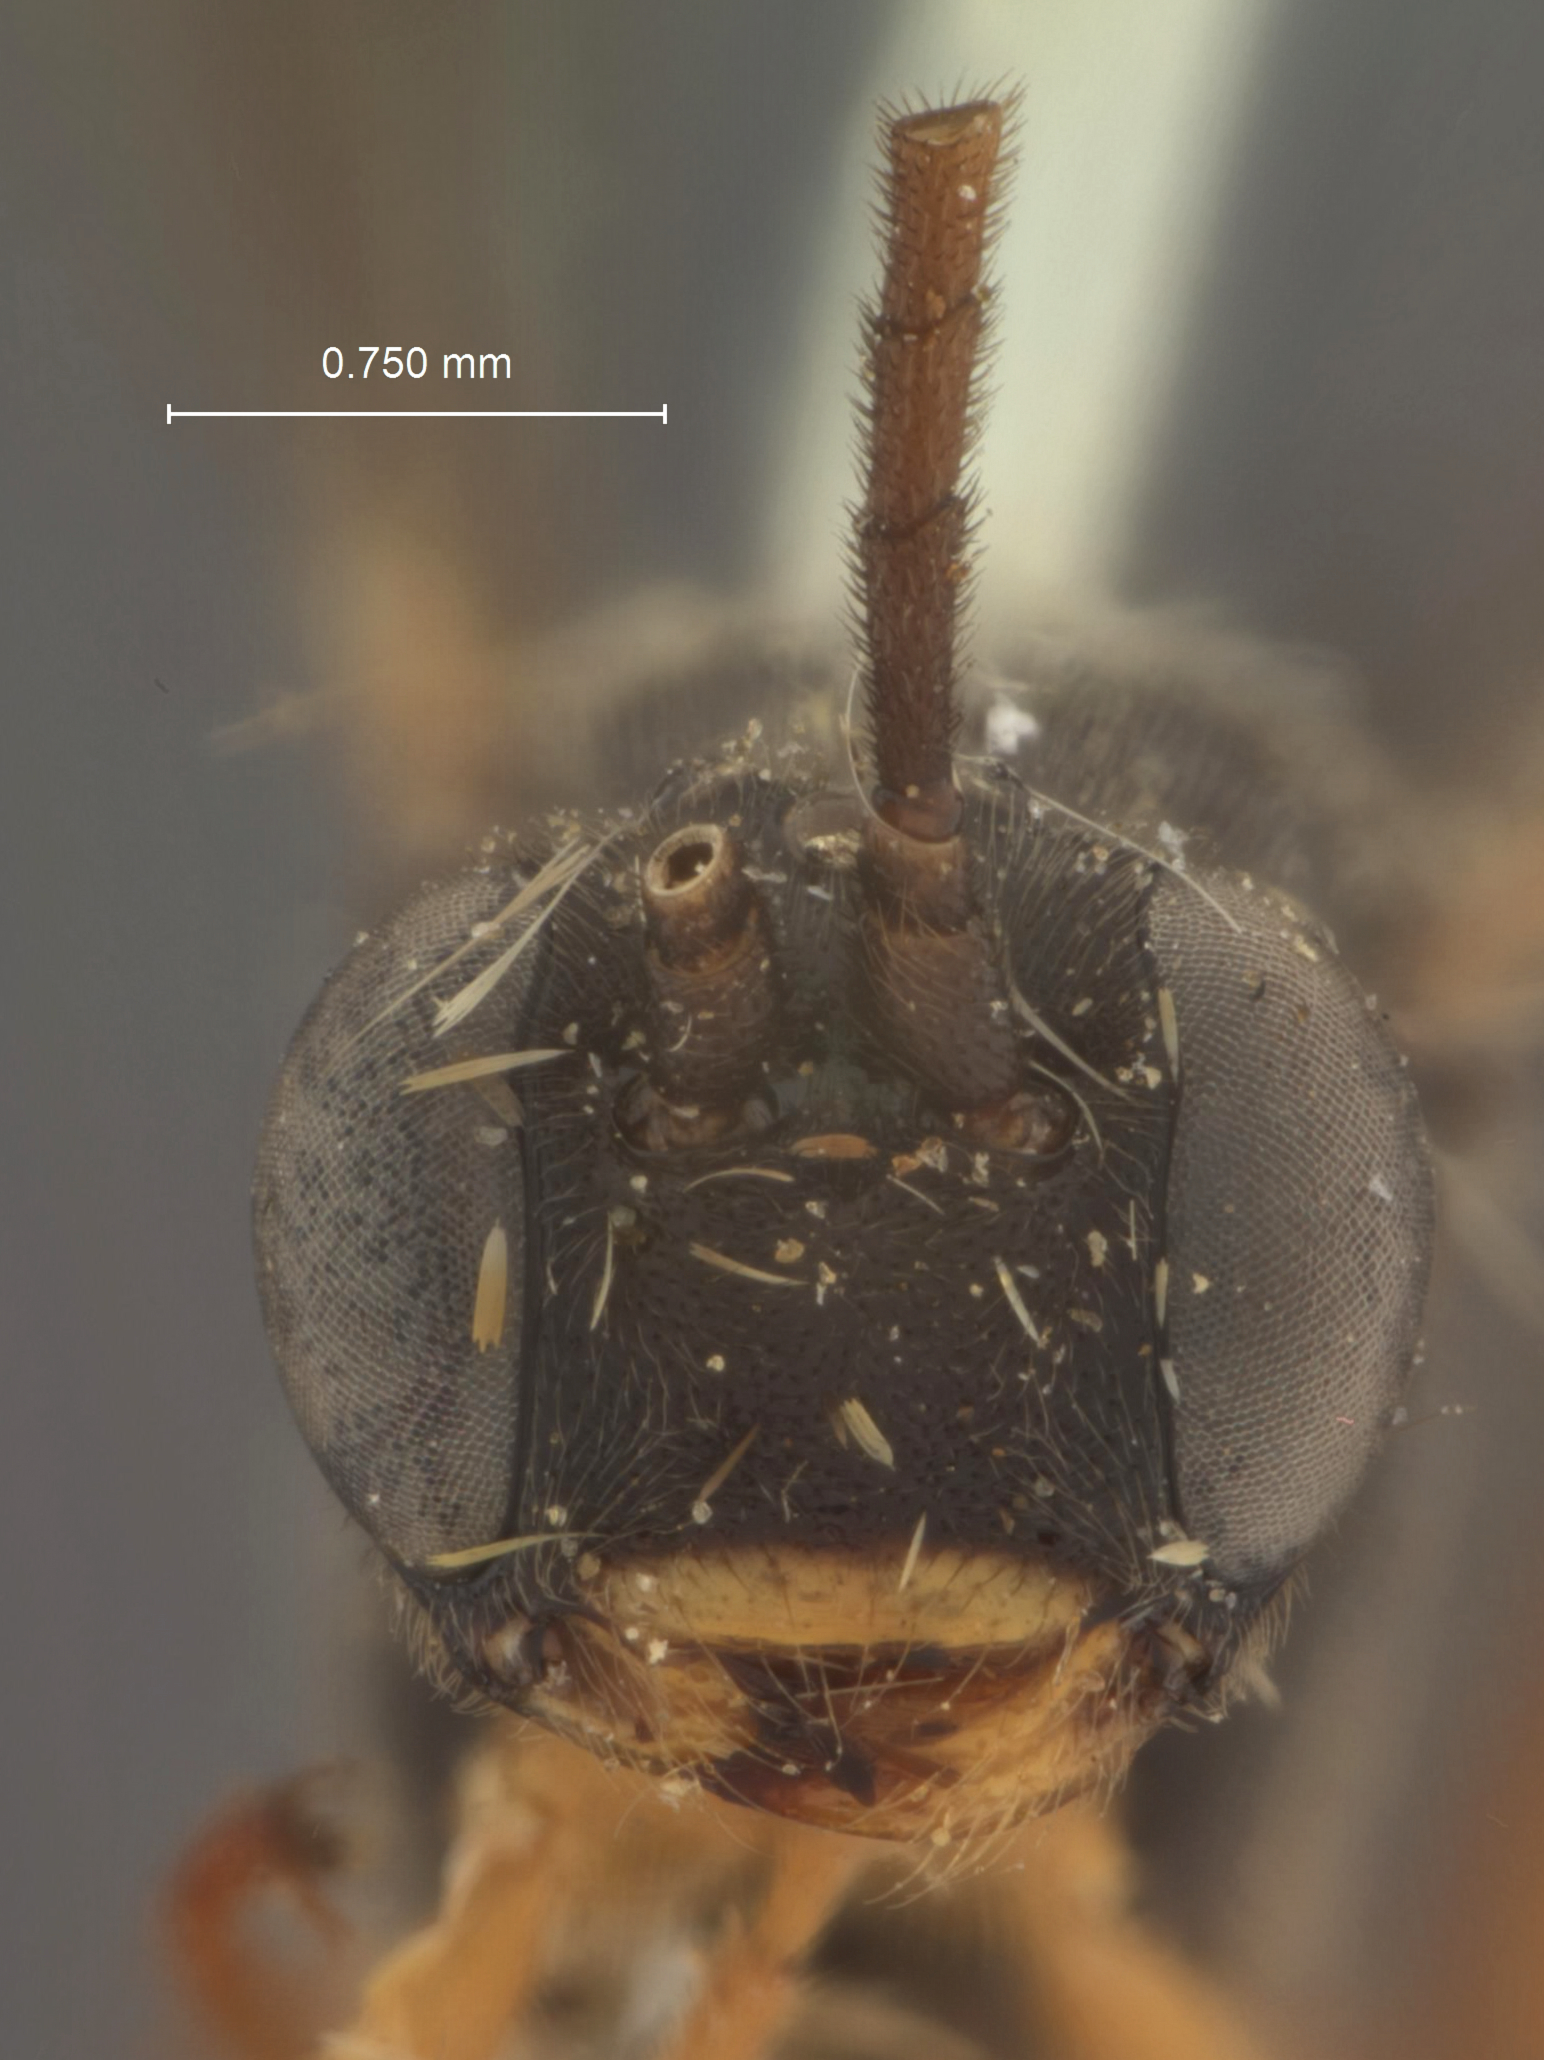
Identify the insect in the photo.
Xenoschesis gracilis
